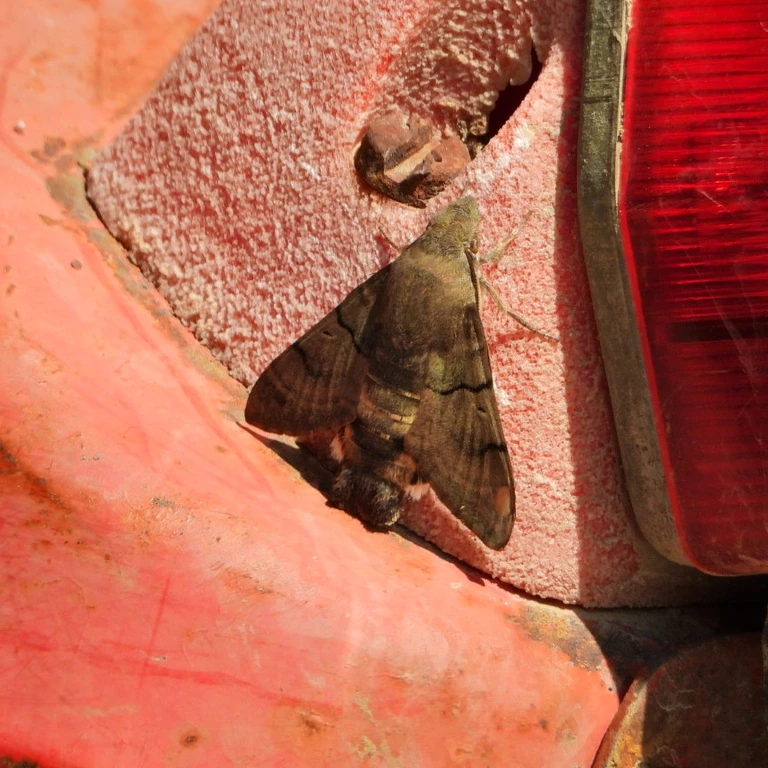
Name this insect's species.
Macroglossum stellatarum
